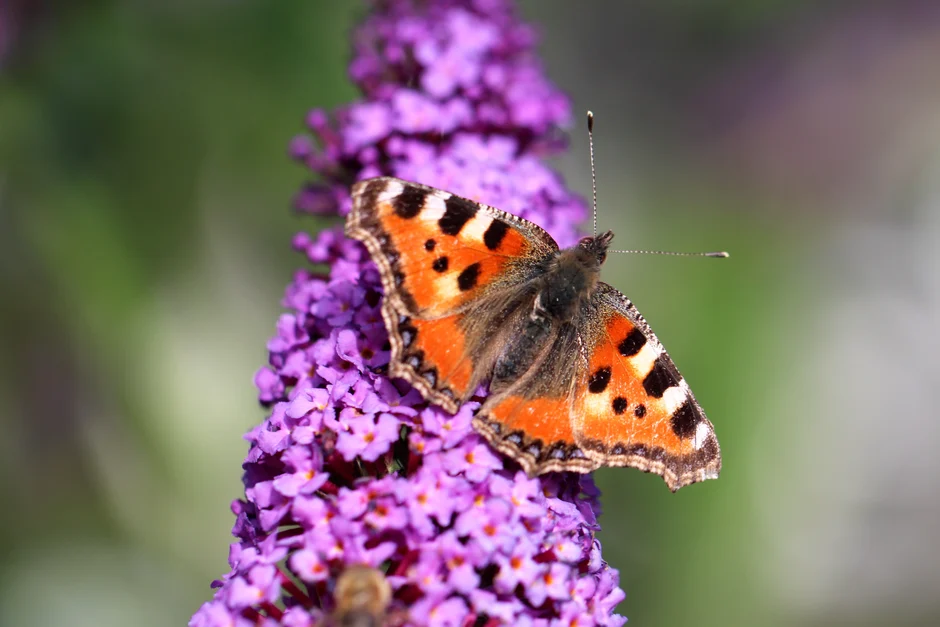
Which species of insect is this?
Aglais urticae
